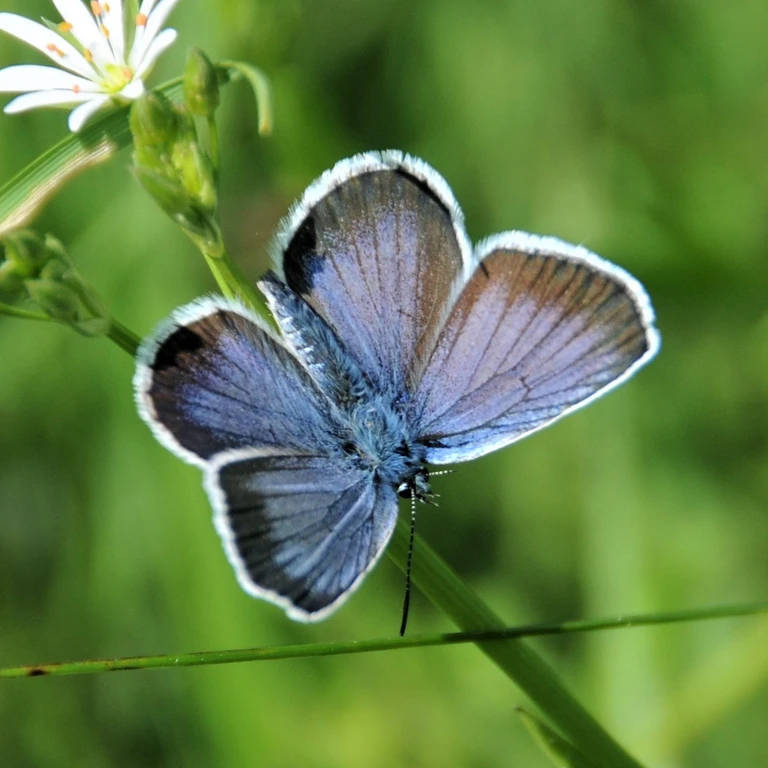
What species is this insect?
Plebejus argus
